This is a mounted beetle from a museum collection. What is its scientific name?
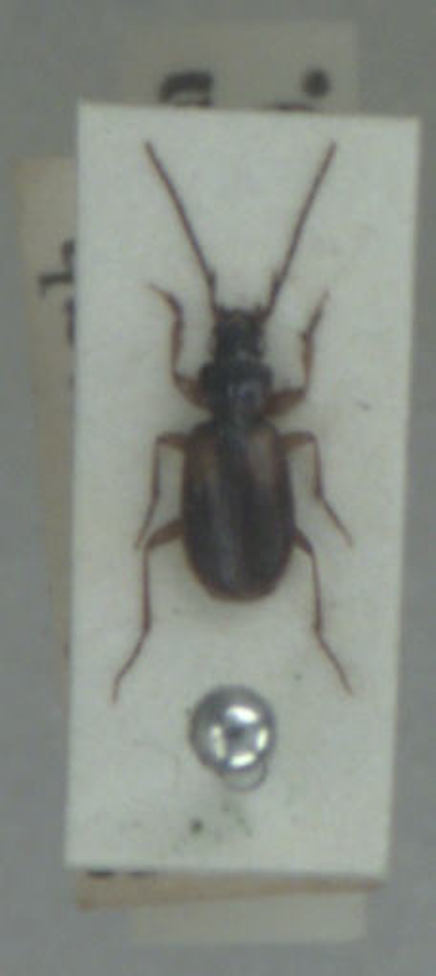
Badister sodalis
